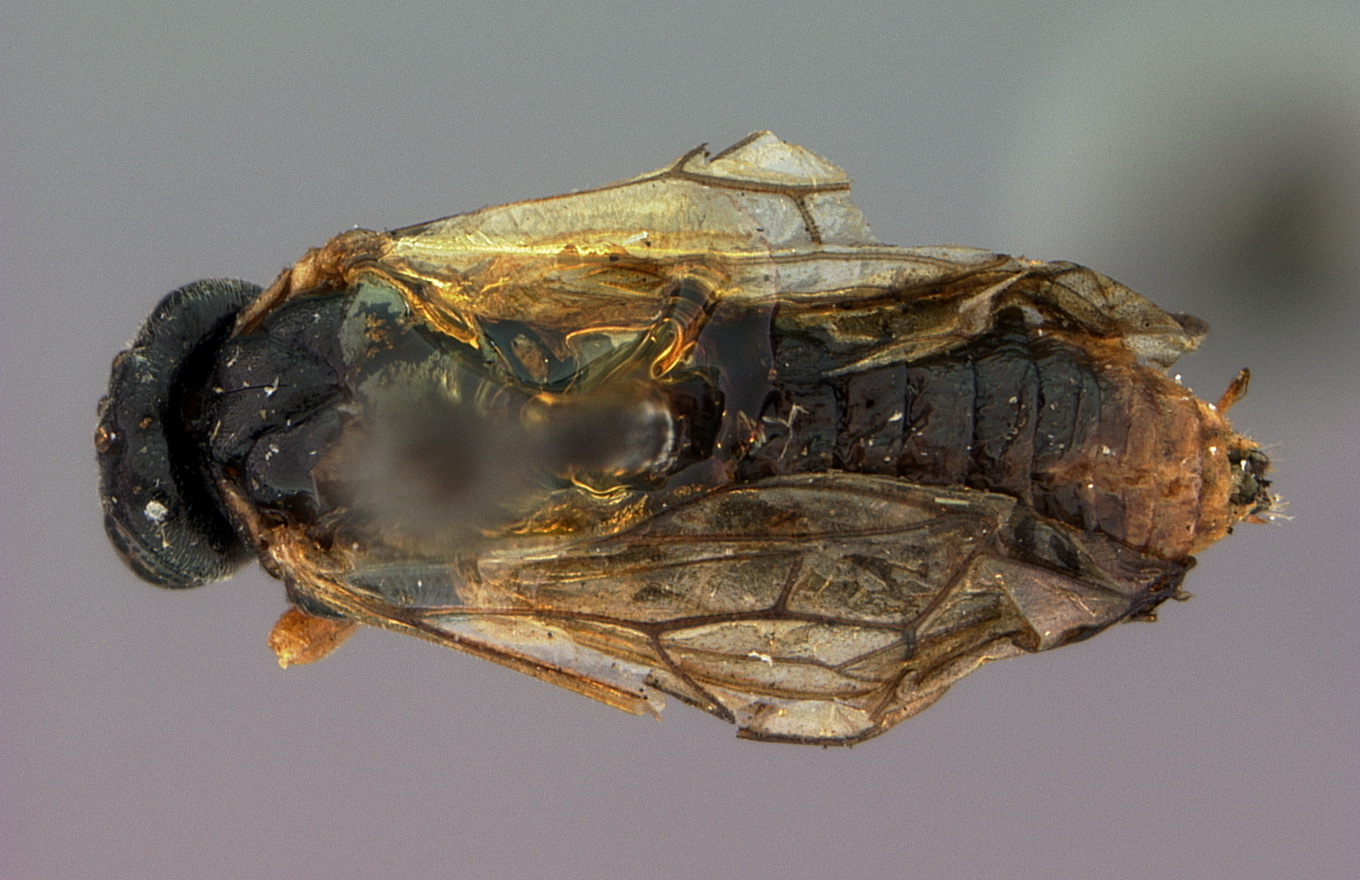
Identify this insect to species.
Platycampus laricivorus
